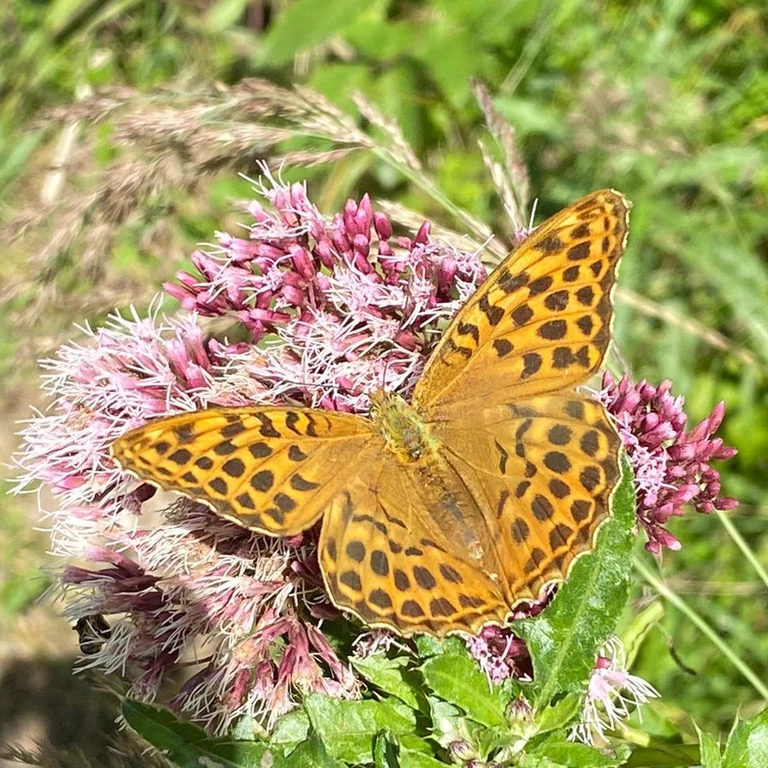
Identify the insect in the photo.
Argynnis paphia
